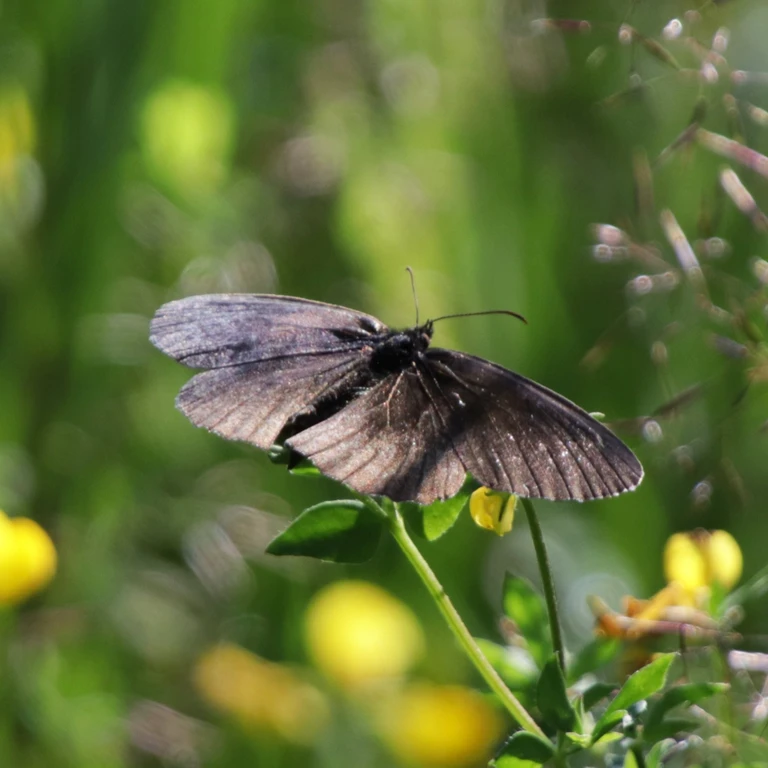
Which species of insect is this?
Aphantopus hyperantus
